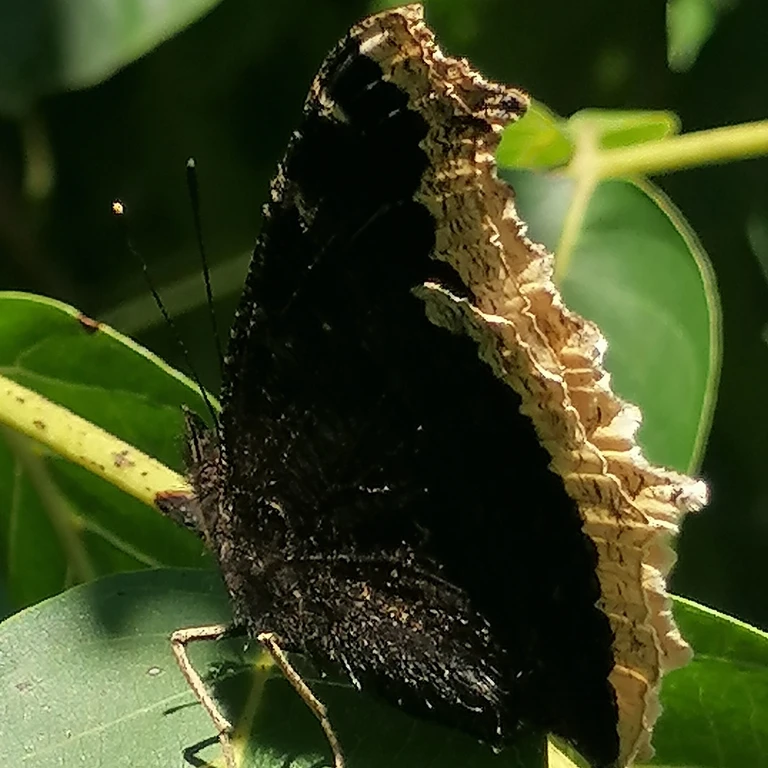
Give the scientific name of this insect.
Nymphalis antiopa
